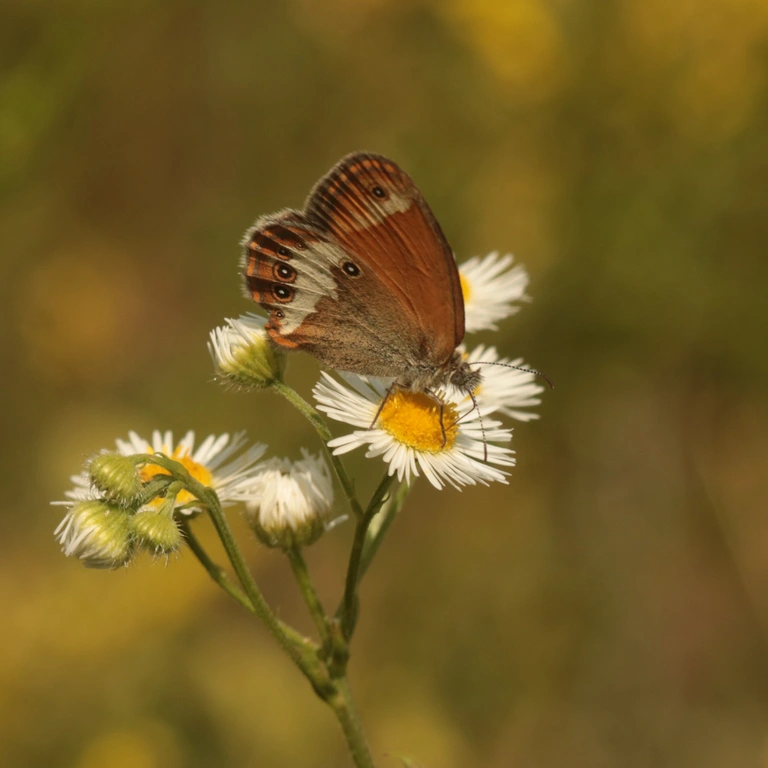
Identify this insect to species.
Coenonympha arcania
